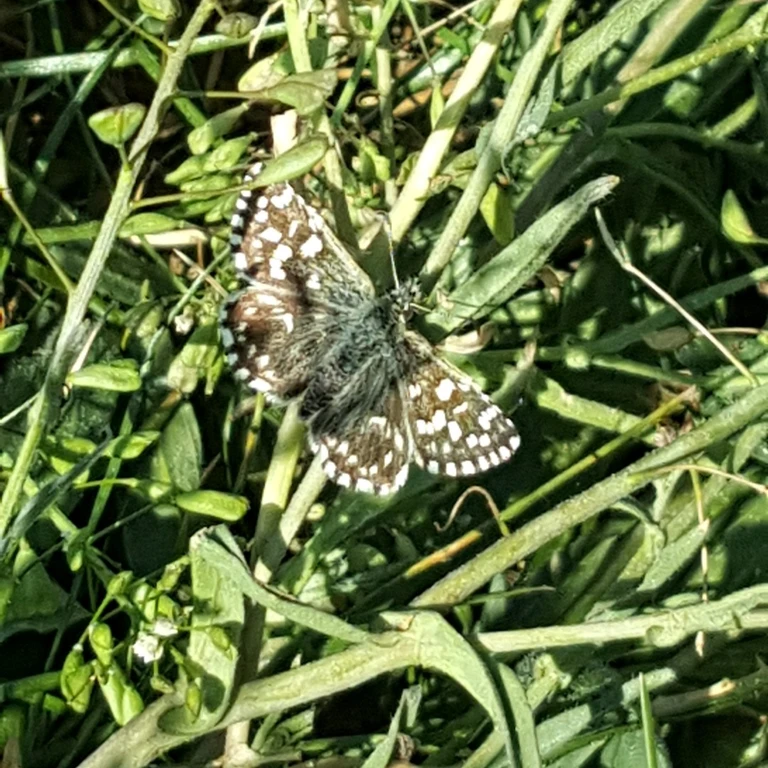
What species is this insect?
Pyrgus malvae
